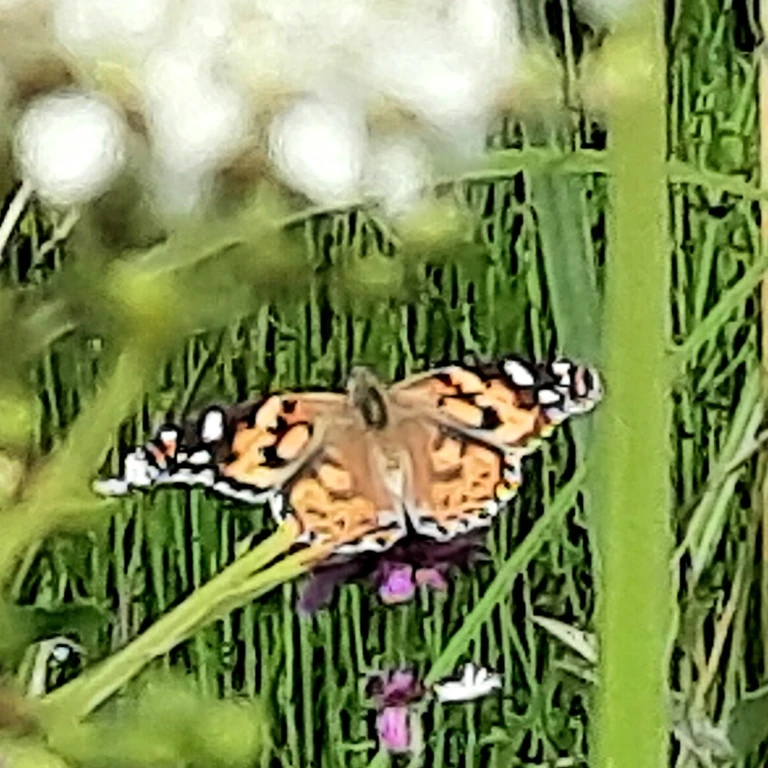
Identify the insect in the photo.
Vanessa cardui
